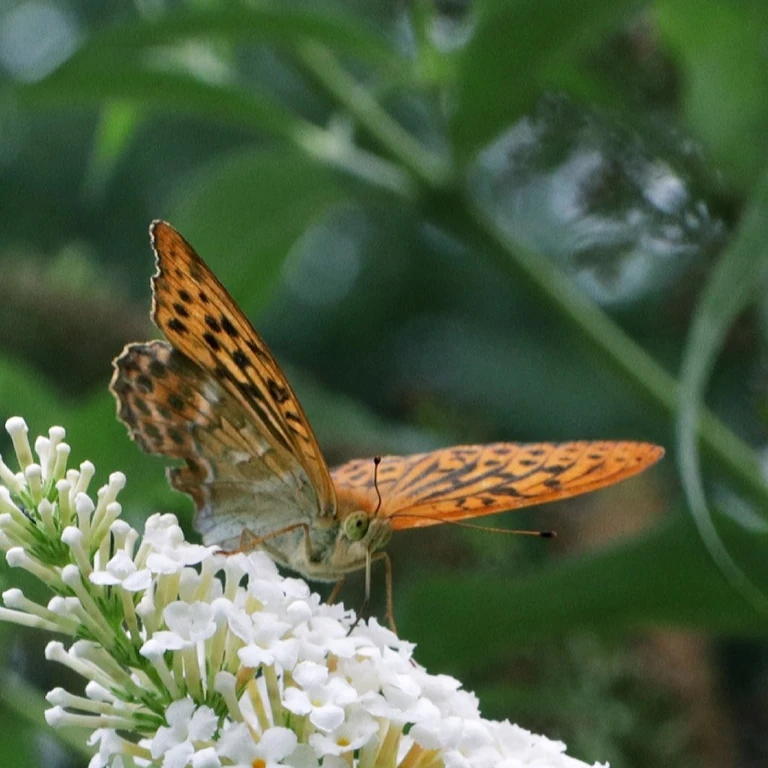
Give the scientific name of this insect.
Argynnis paphia
